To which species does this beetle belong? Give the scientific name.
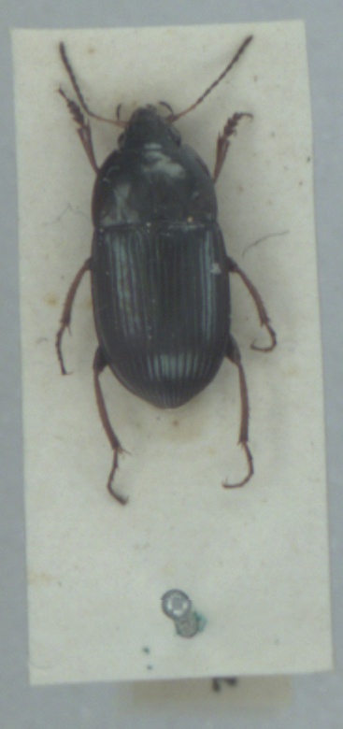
Amara ovata
